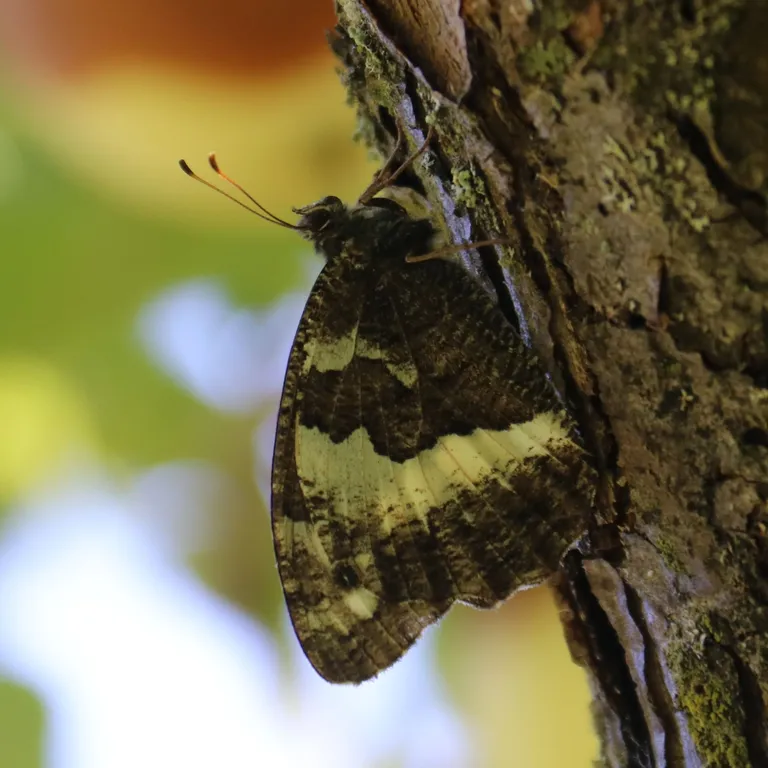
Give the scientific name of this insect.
Brintesia circe
